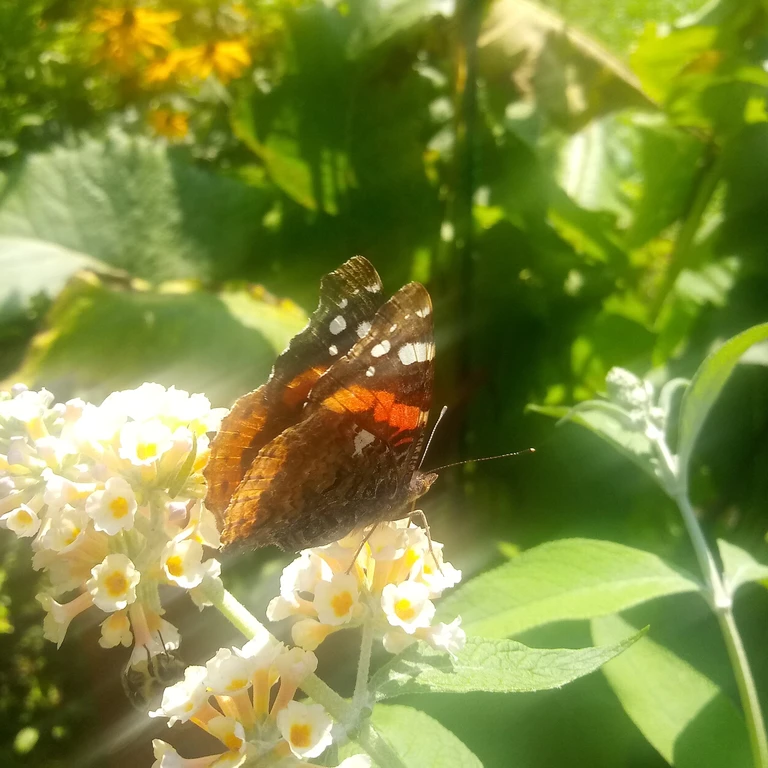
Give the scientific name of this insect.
Vanessa atalanta
